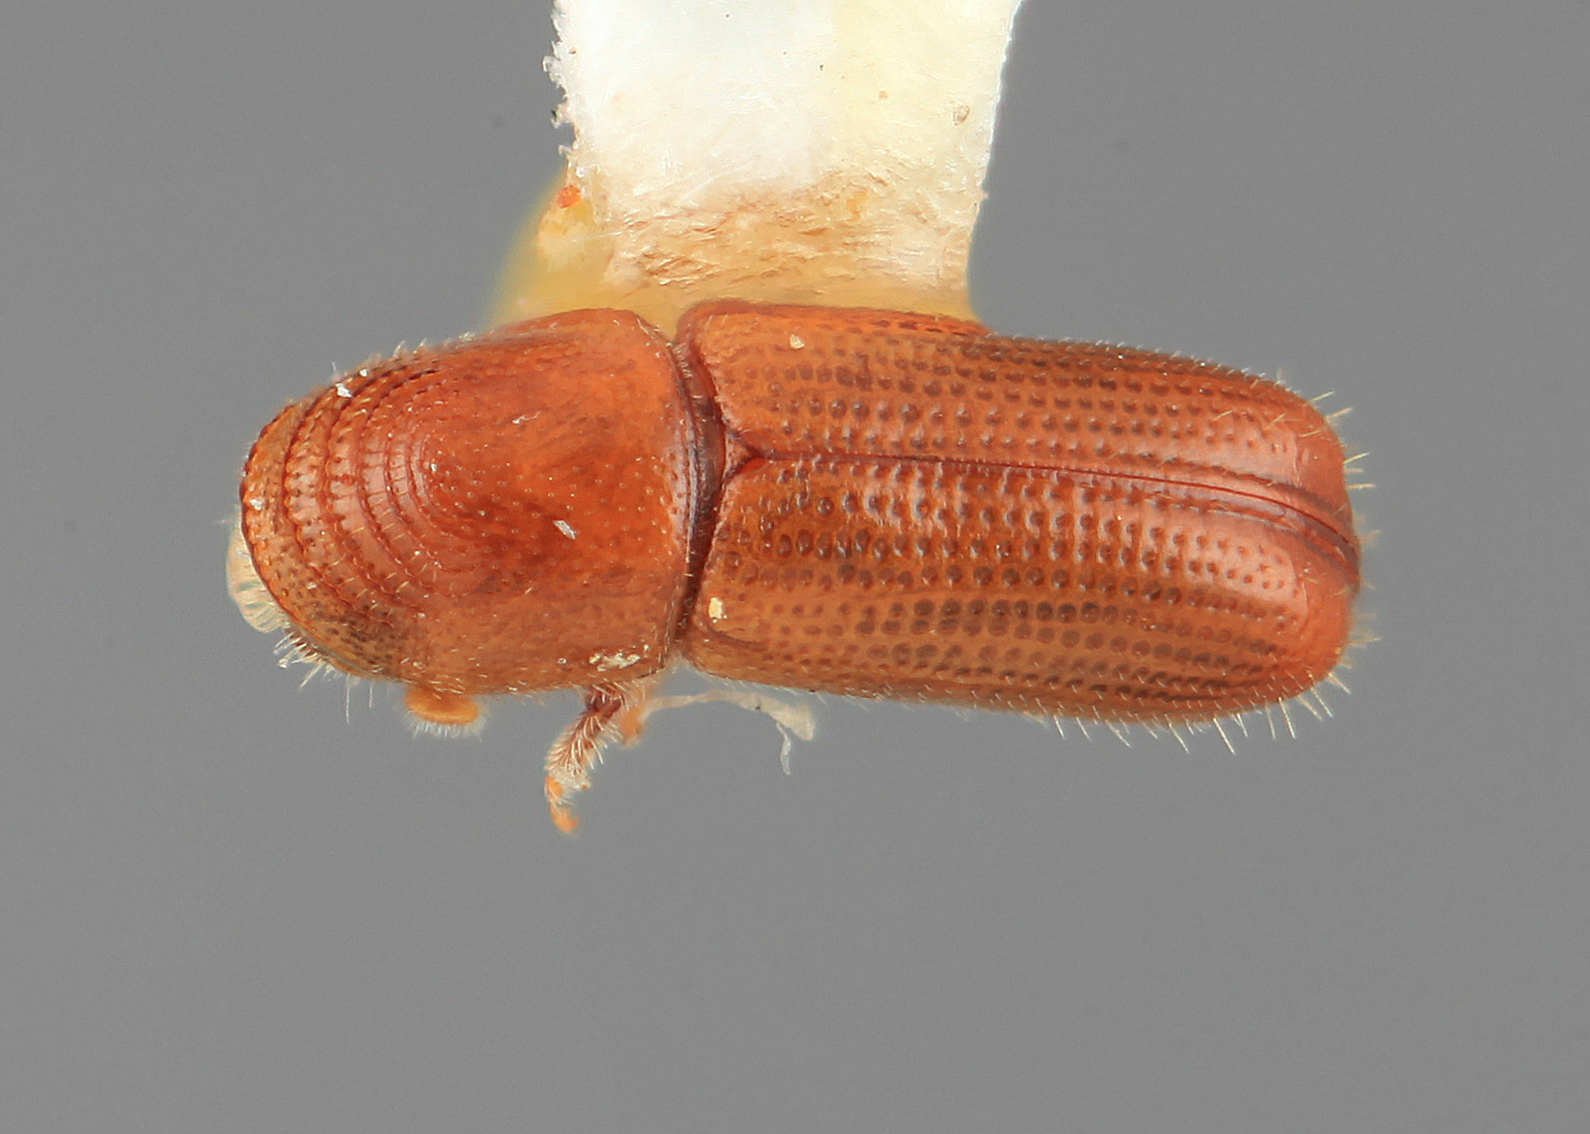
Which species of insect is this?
Pityophthorus nanus
